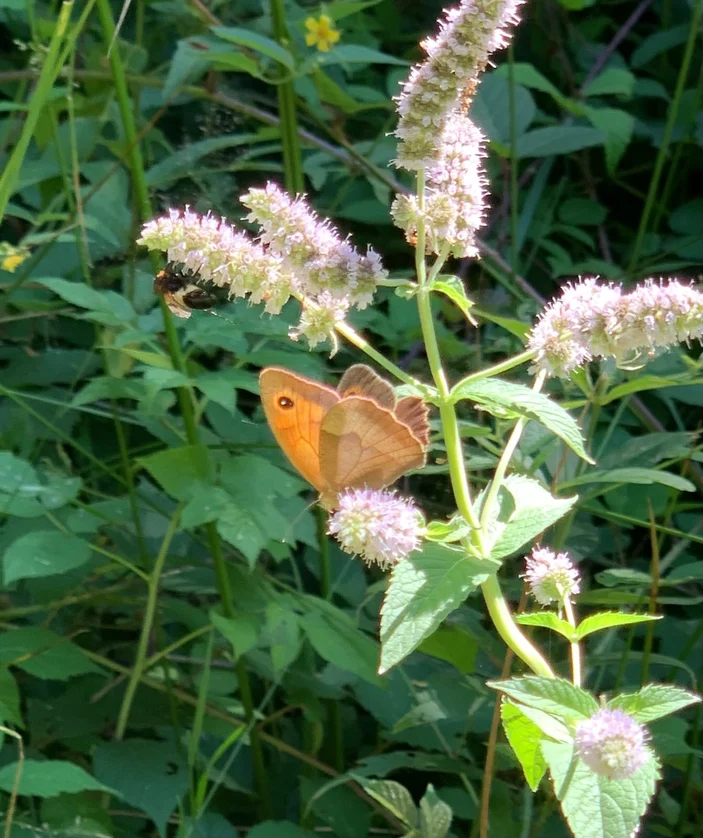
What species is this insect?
Maniola jurtina
